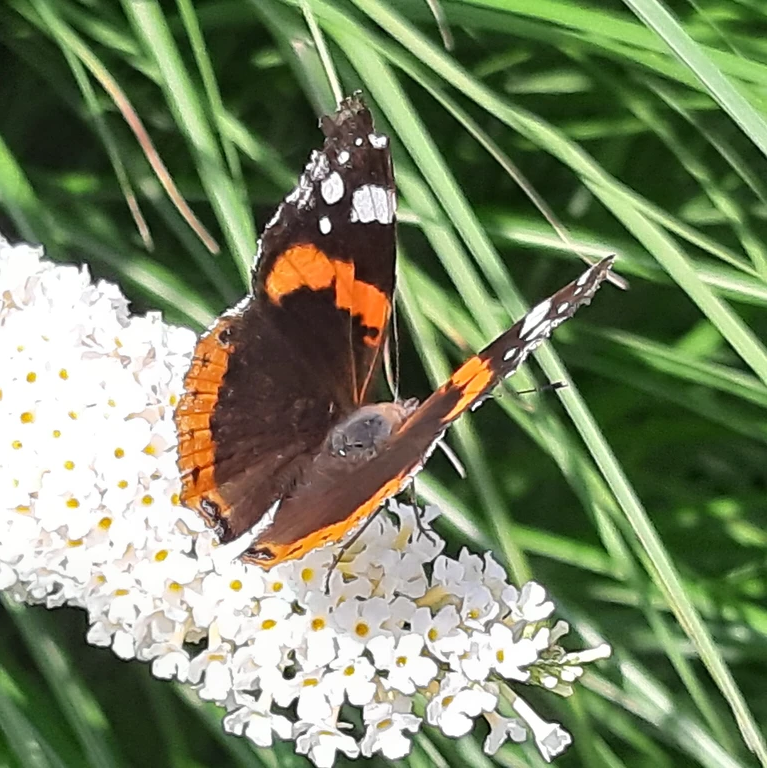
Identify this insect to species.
Vanessa atalanta
